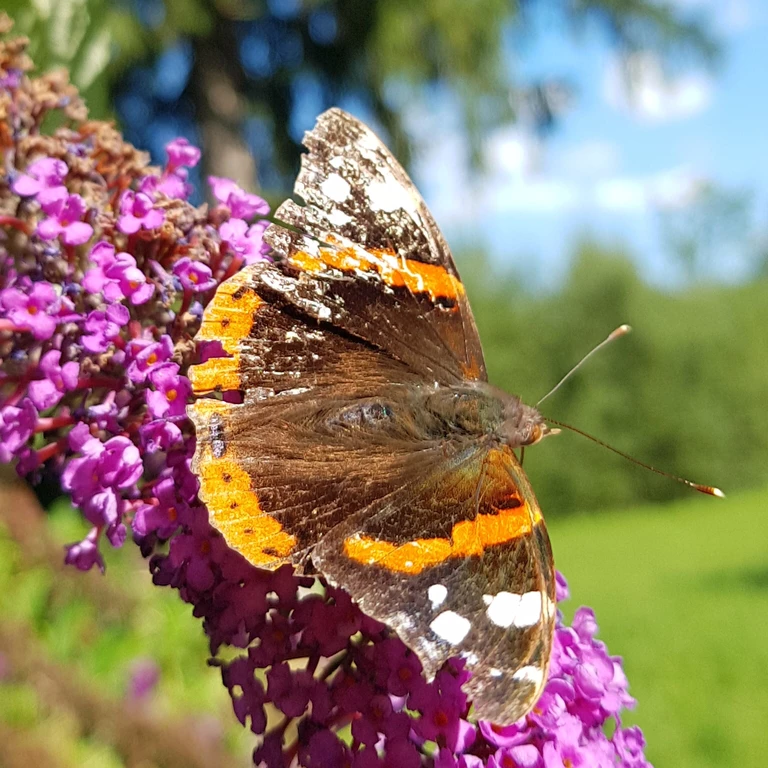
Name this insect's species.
Vanessa atalanta
